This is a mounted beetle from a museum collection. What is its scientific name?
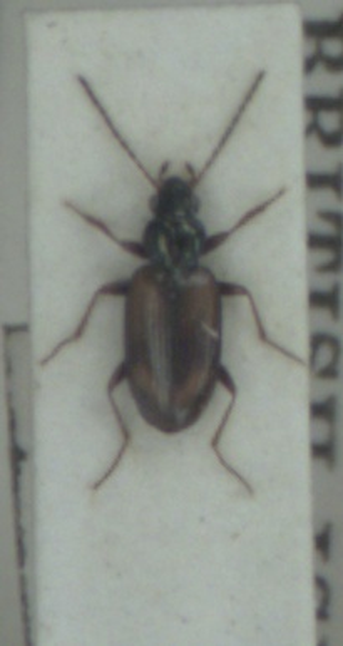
Bembidion femoratum
